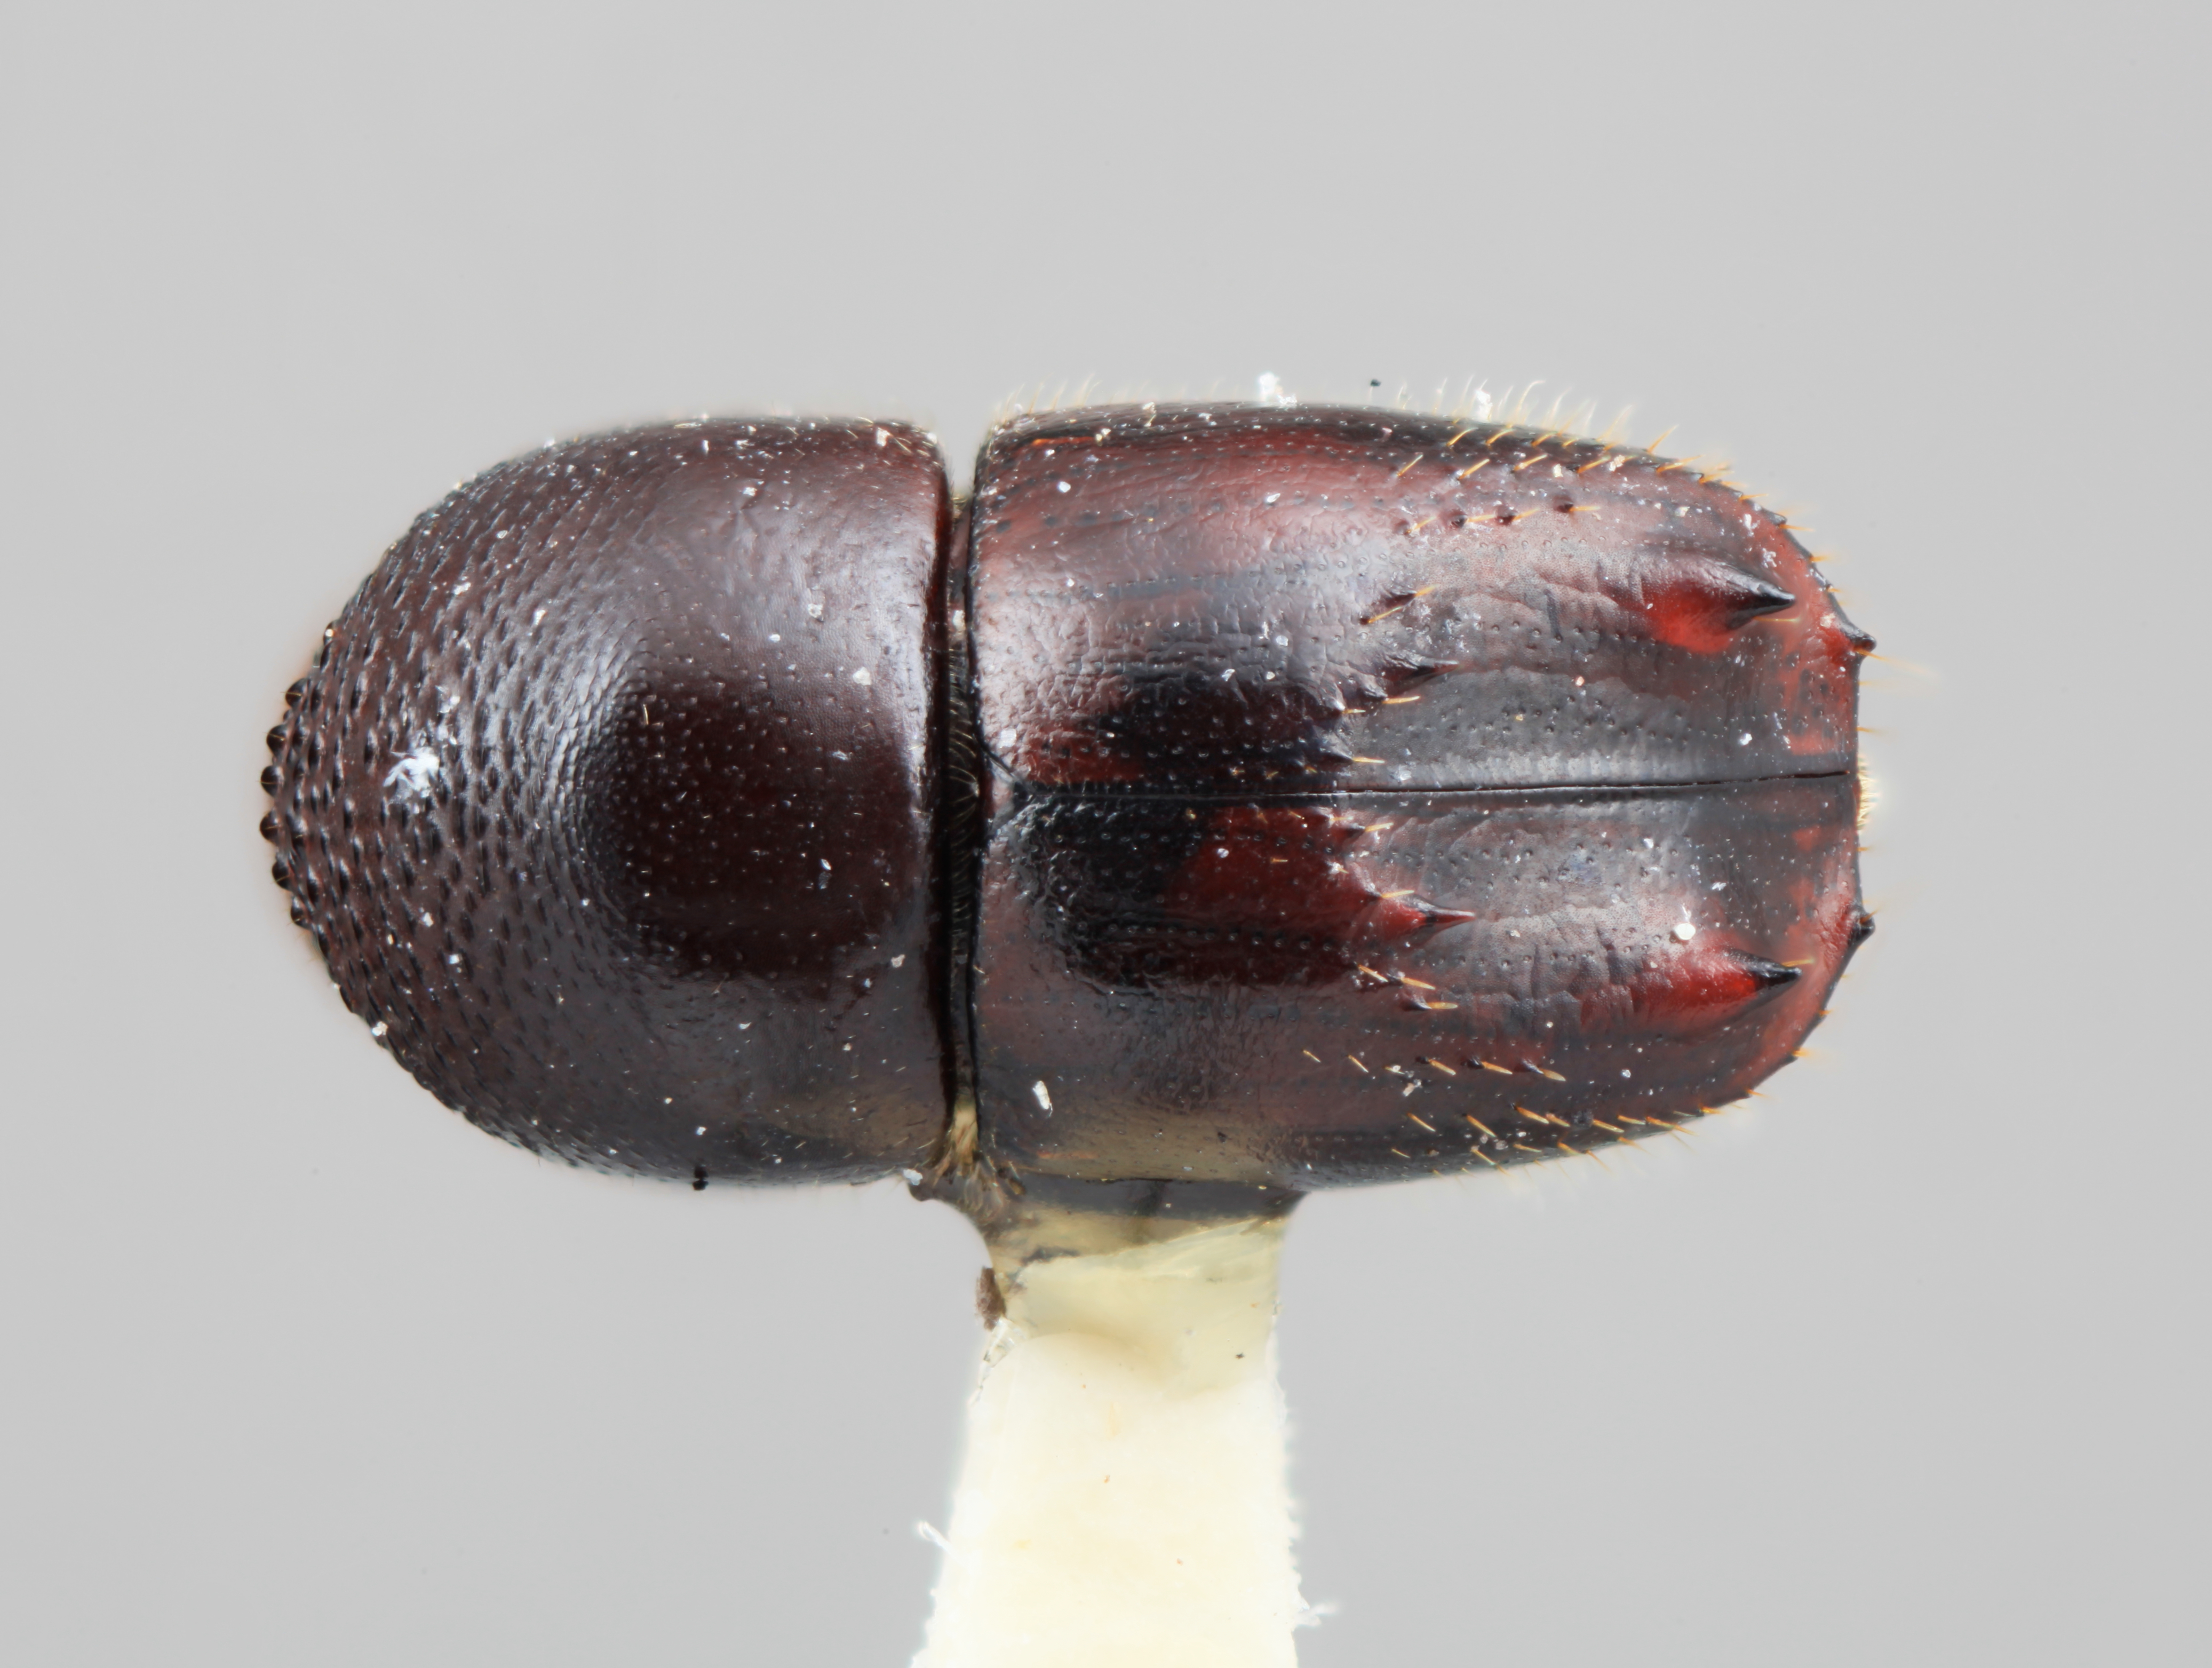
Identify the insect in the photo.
Xyleborus ebenus
